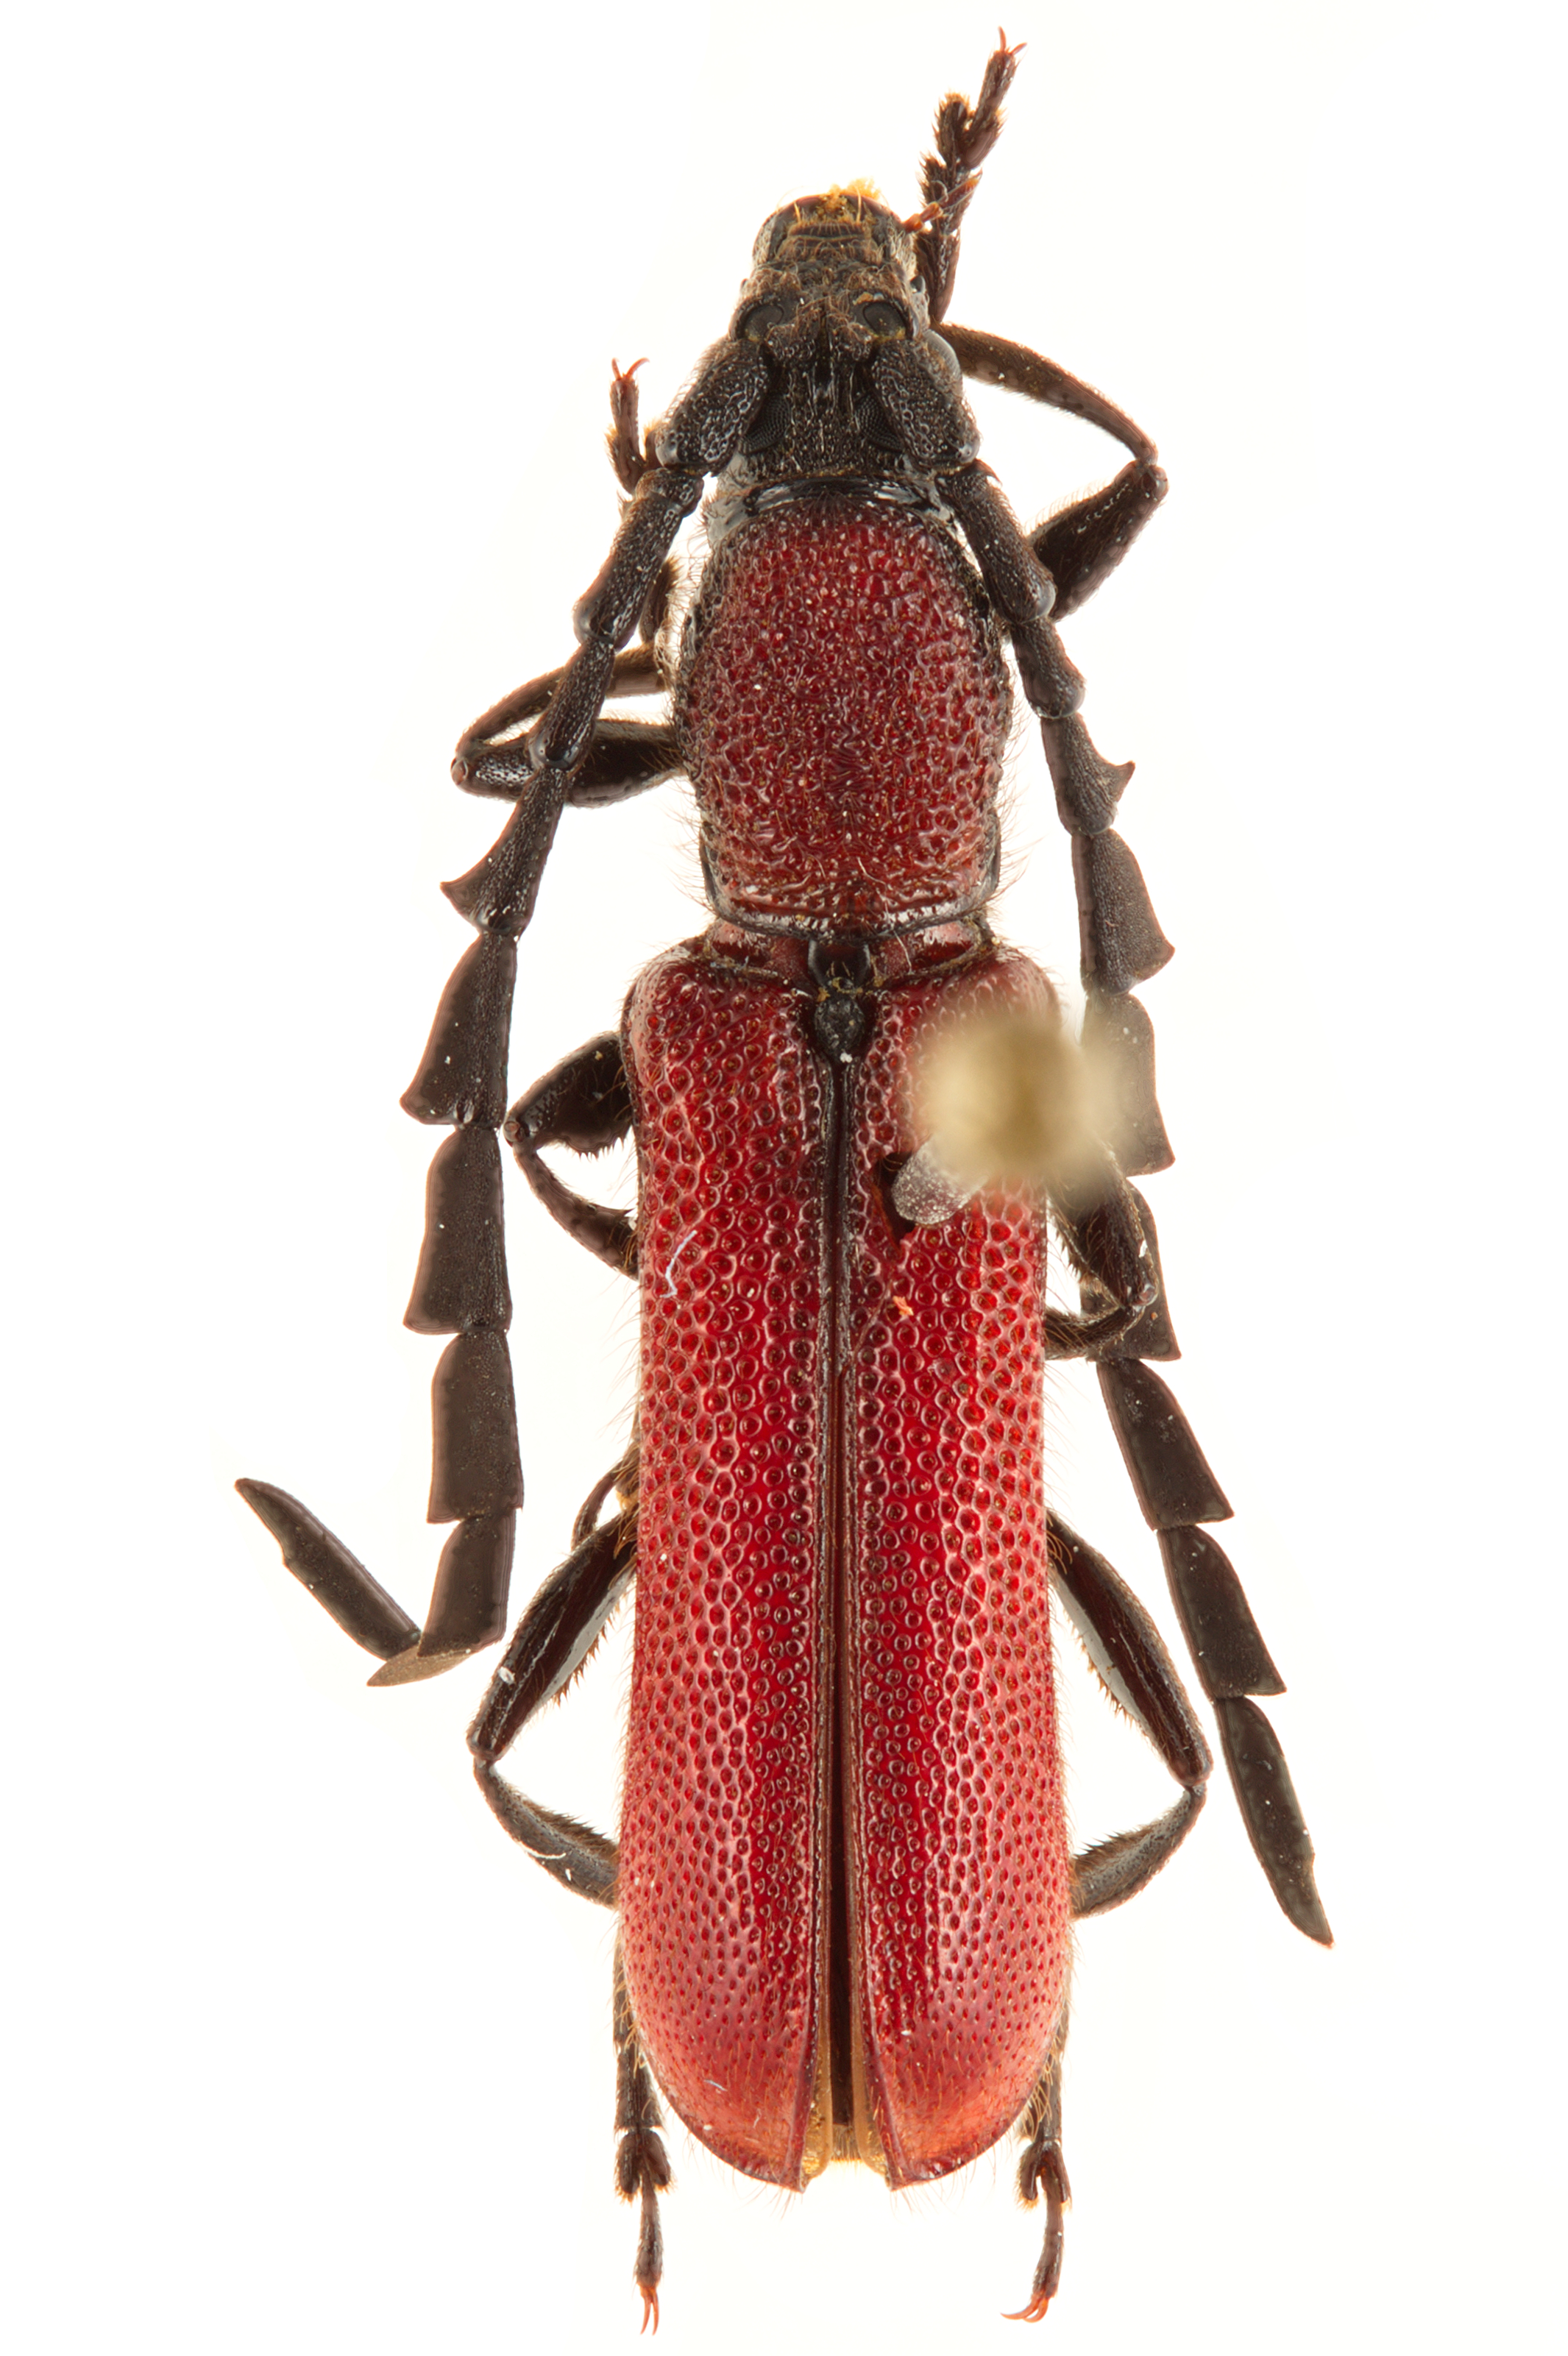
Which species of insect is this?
Pyrestes rugicollis
